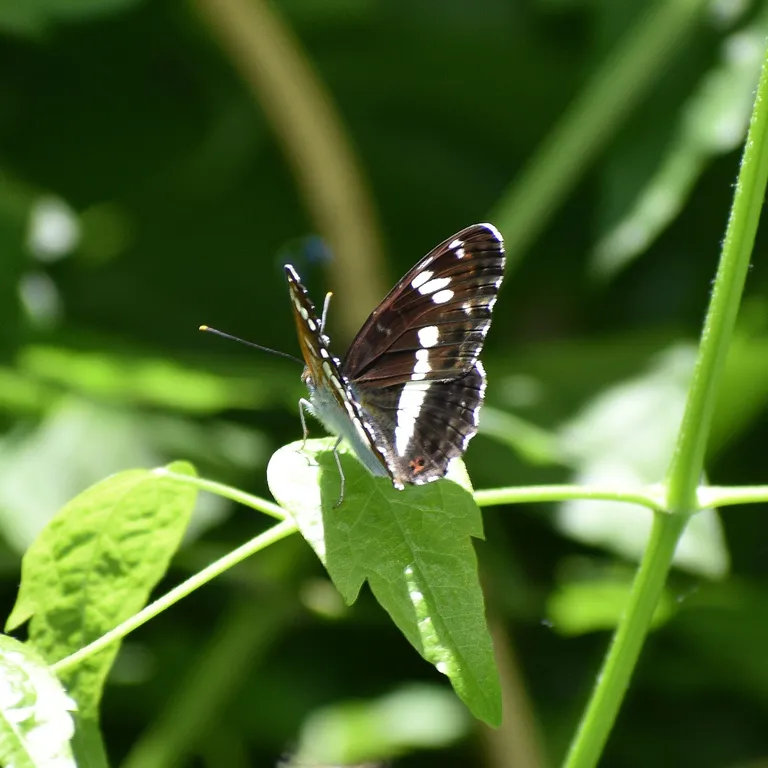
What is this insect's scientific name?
Limenitis camilla (also Ladoga camilla)
